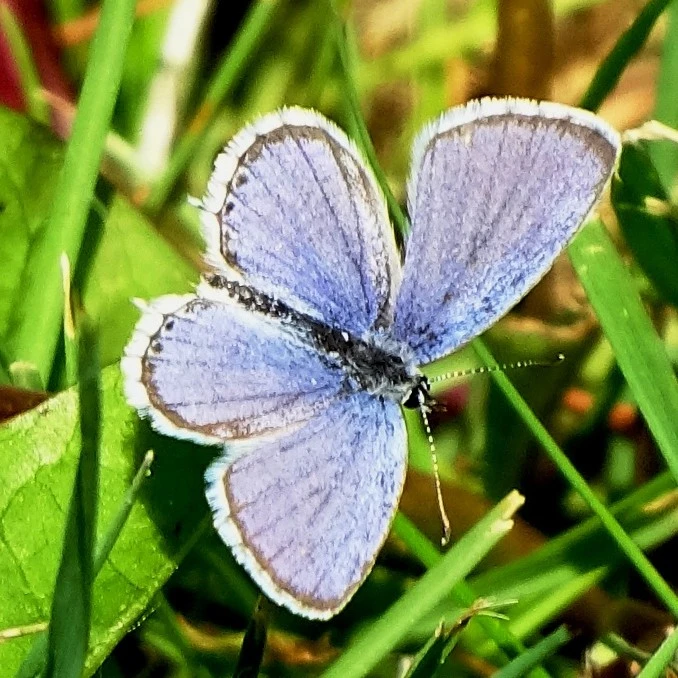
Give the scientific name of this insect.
Cupido argiades (also Elkalyce argiades)
